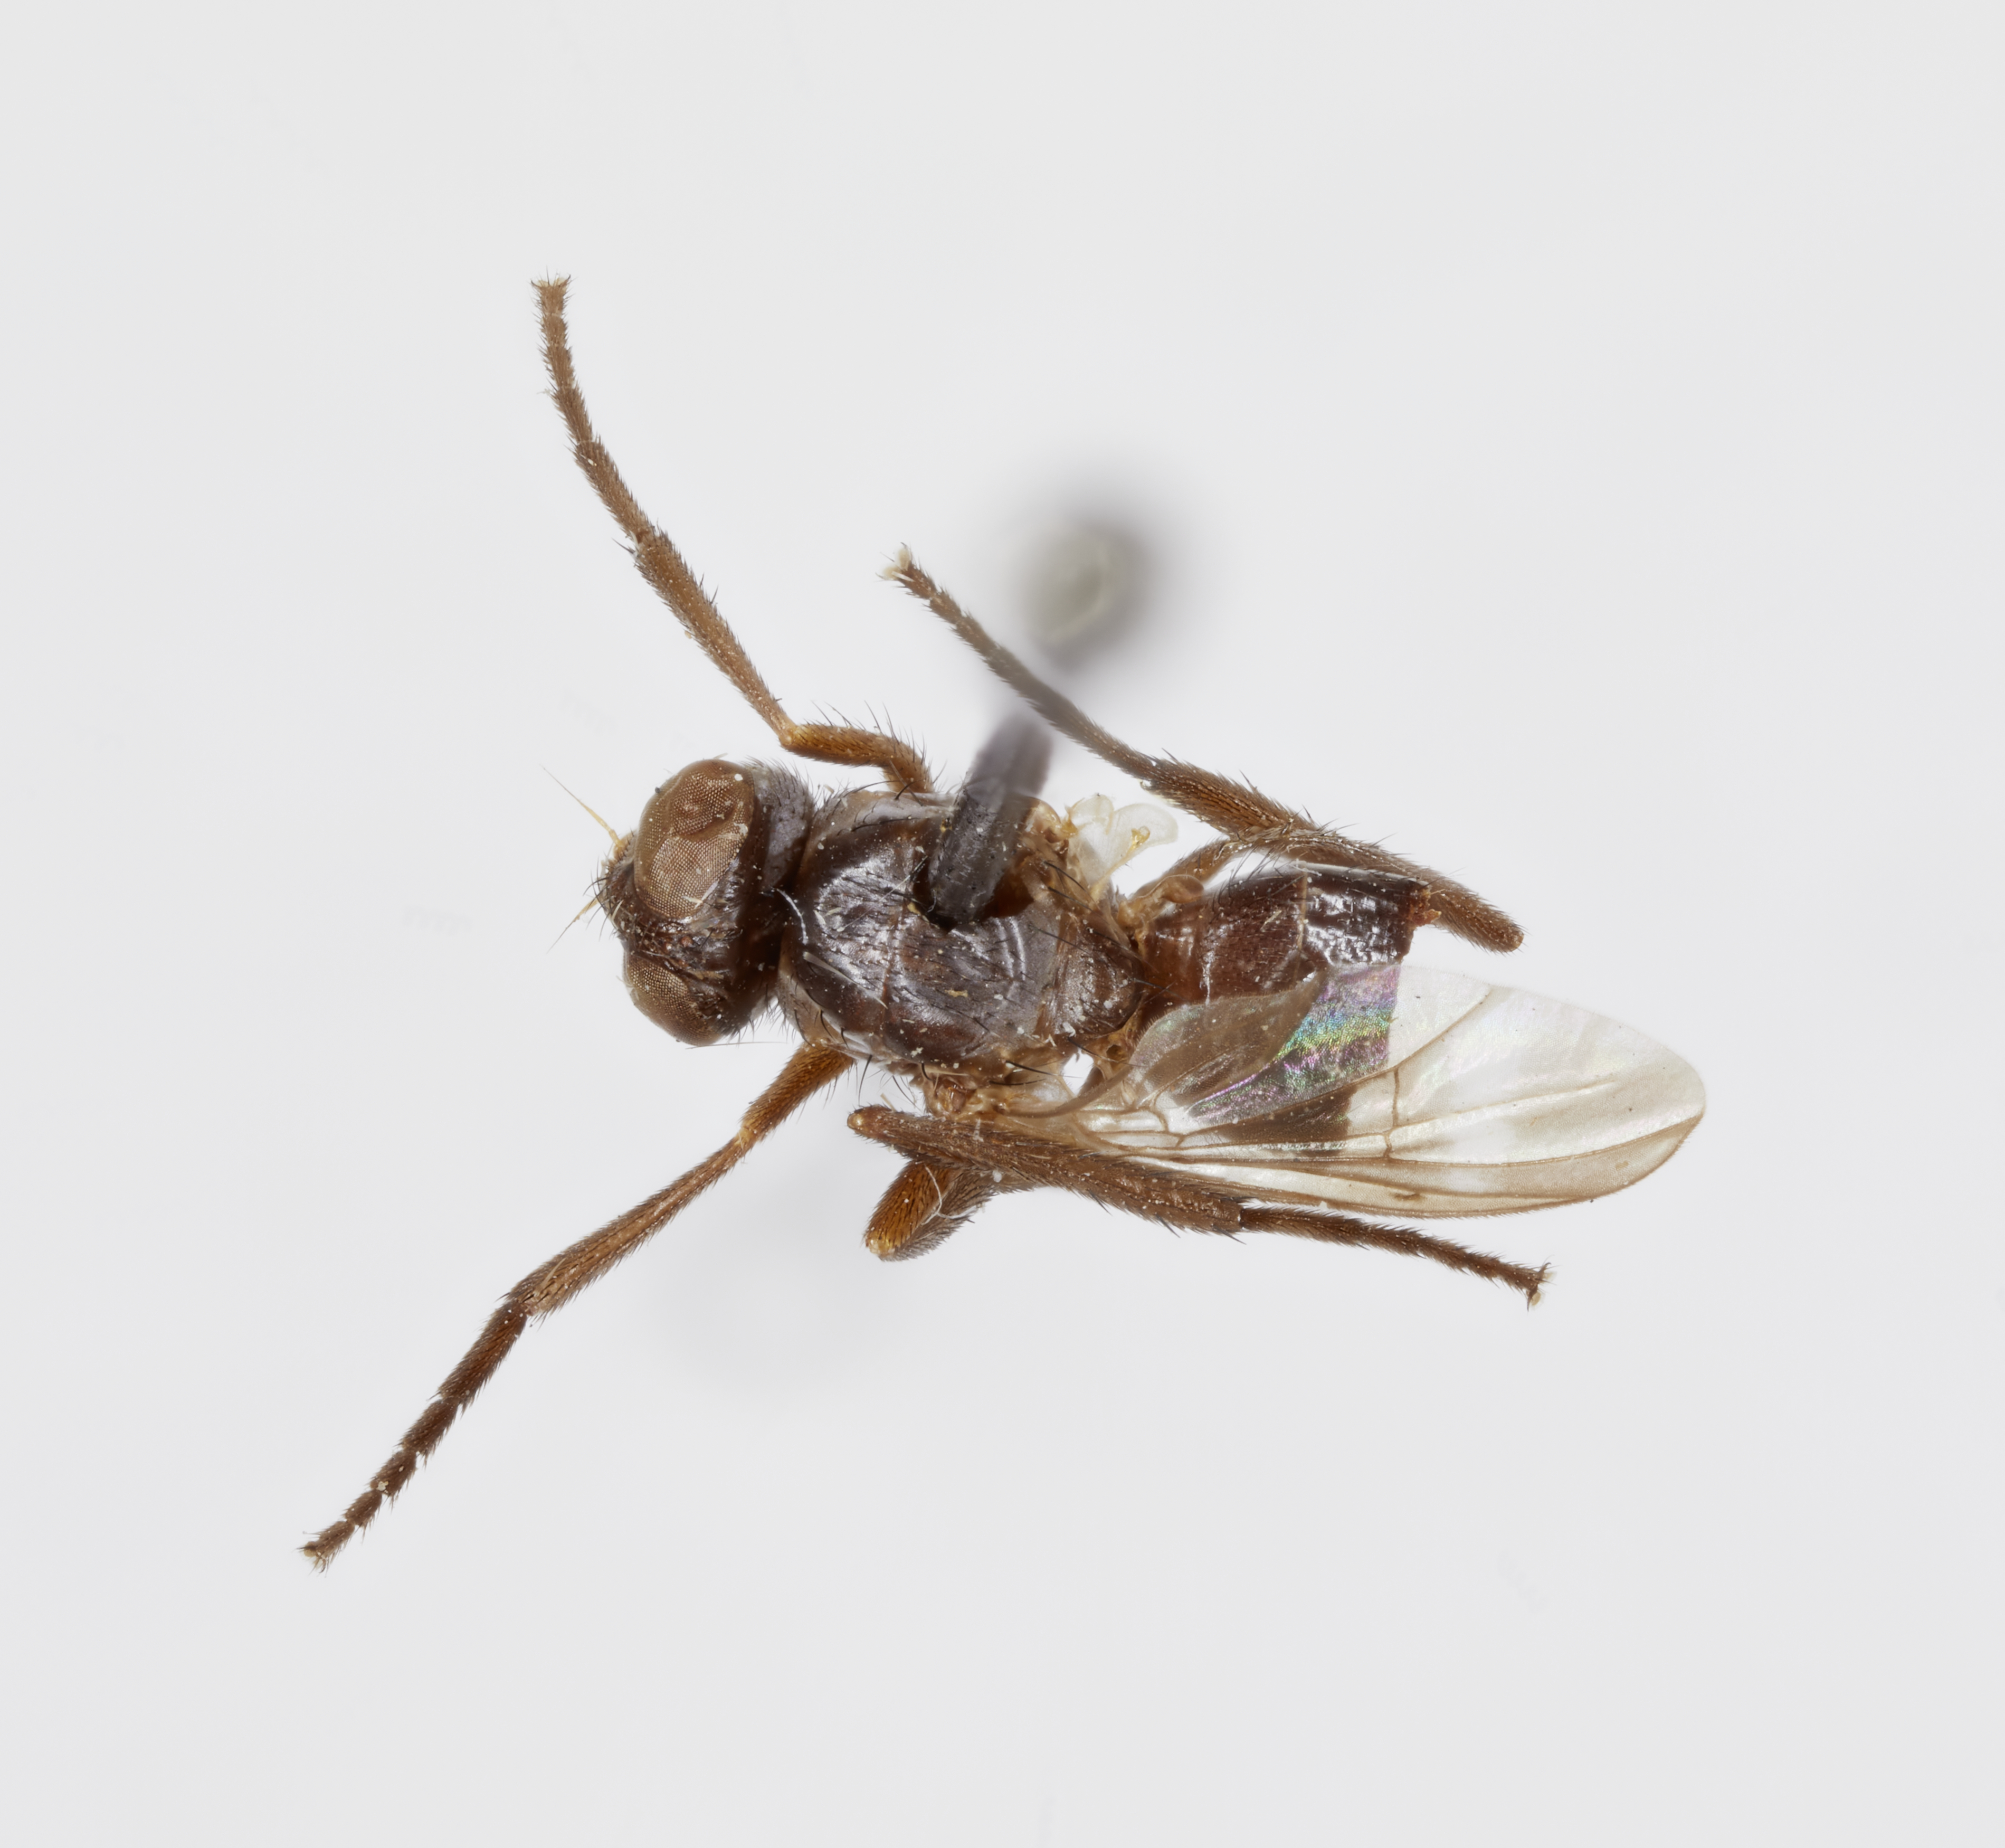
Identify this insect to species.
Bezzimyia busckii
